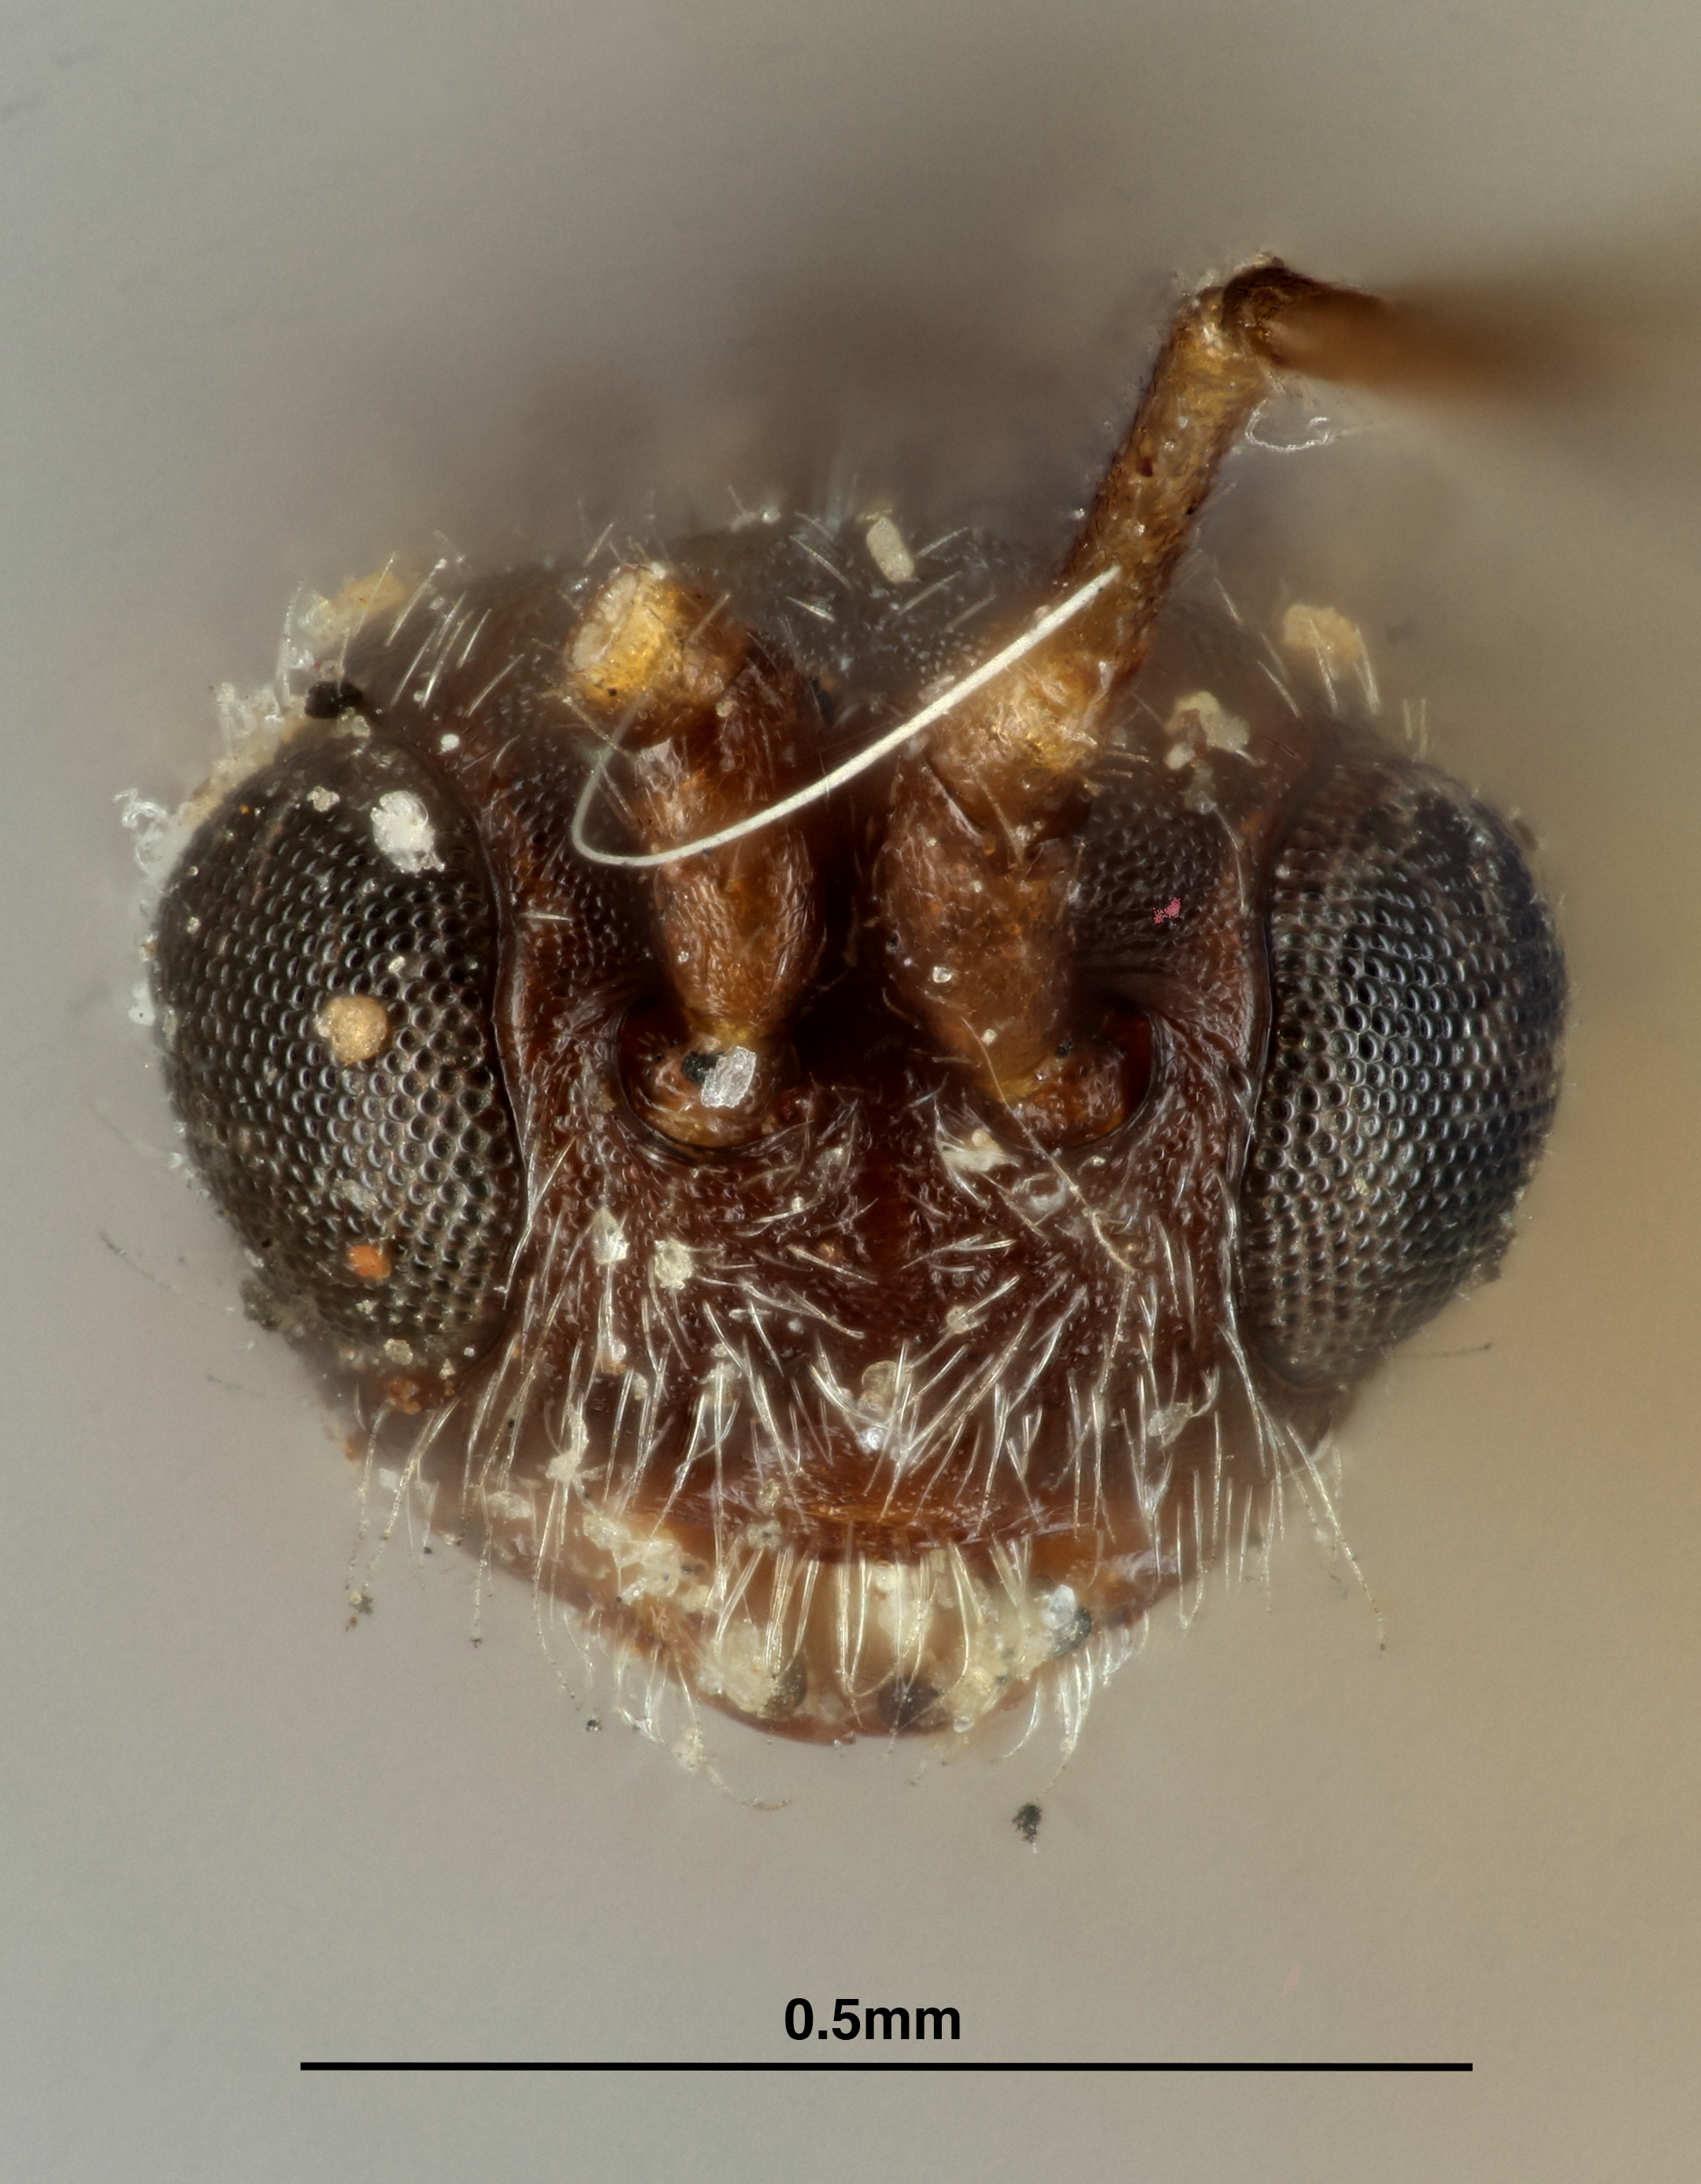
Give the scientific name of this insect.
Heterospilus astigmus
